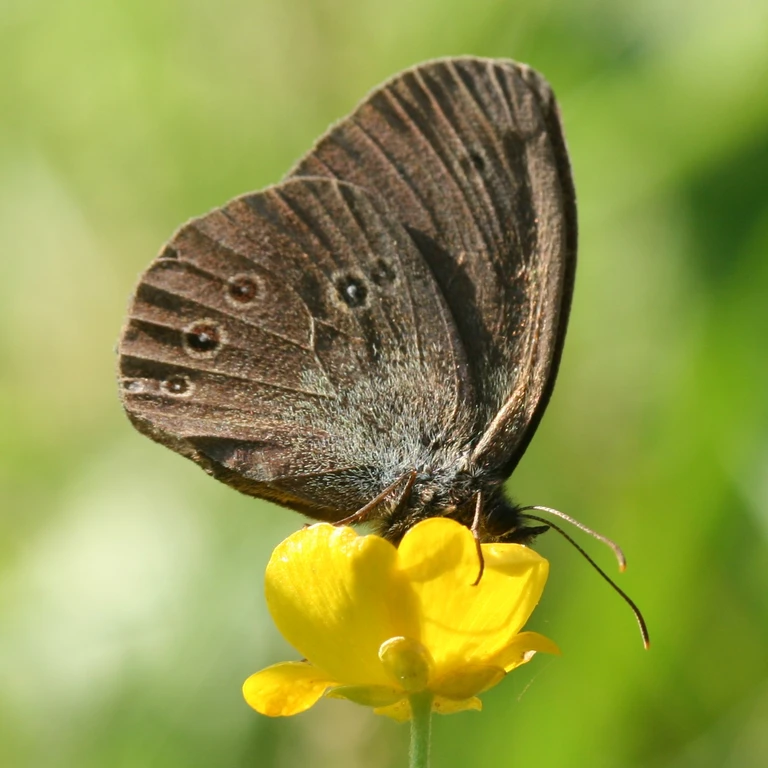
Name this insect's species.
Aphantopus hyperantus
